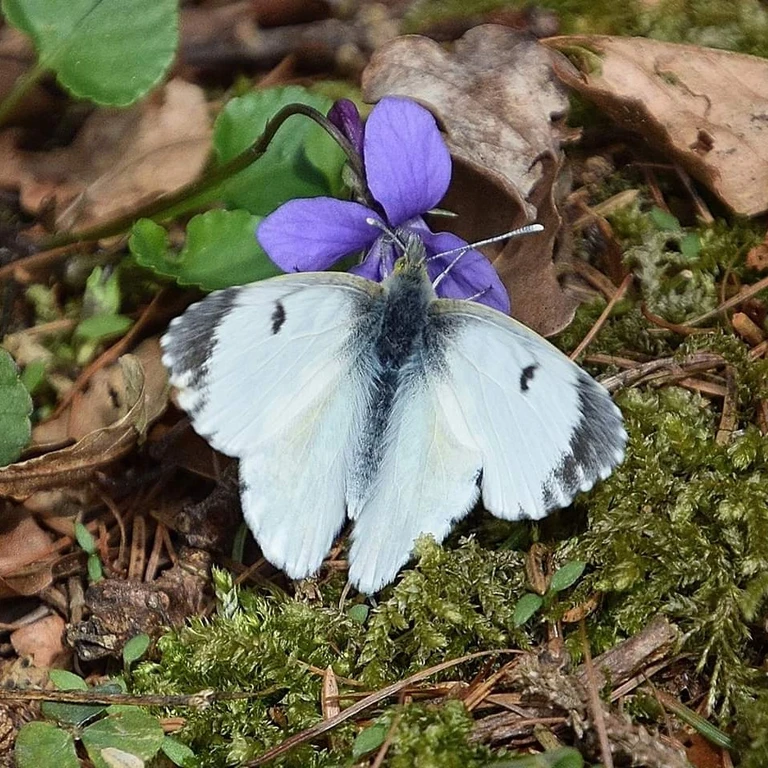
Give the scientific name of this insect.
Anthocharis cardamines
